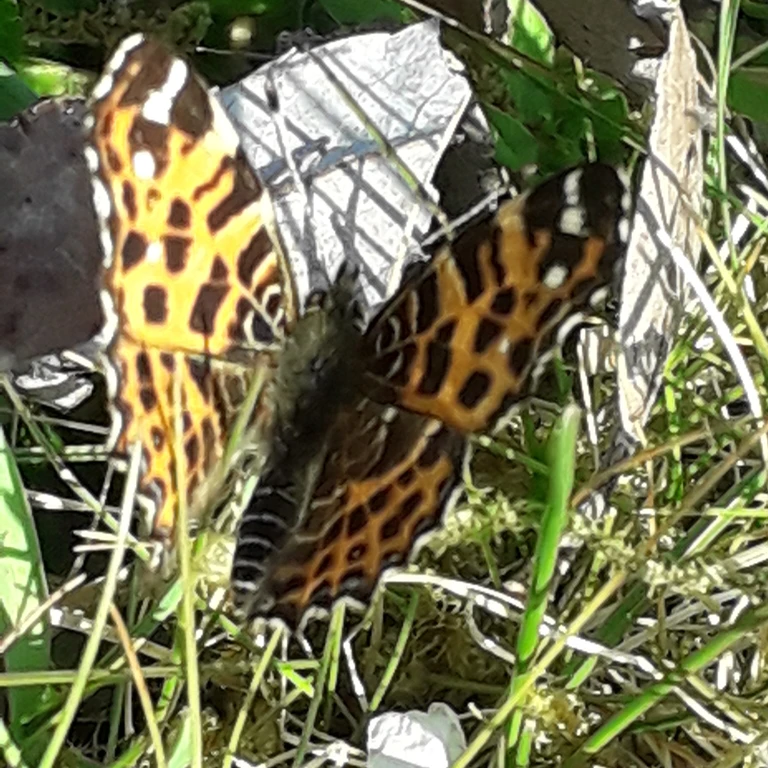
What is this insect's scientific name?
Araschnia levana
